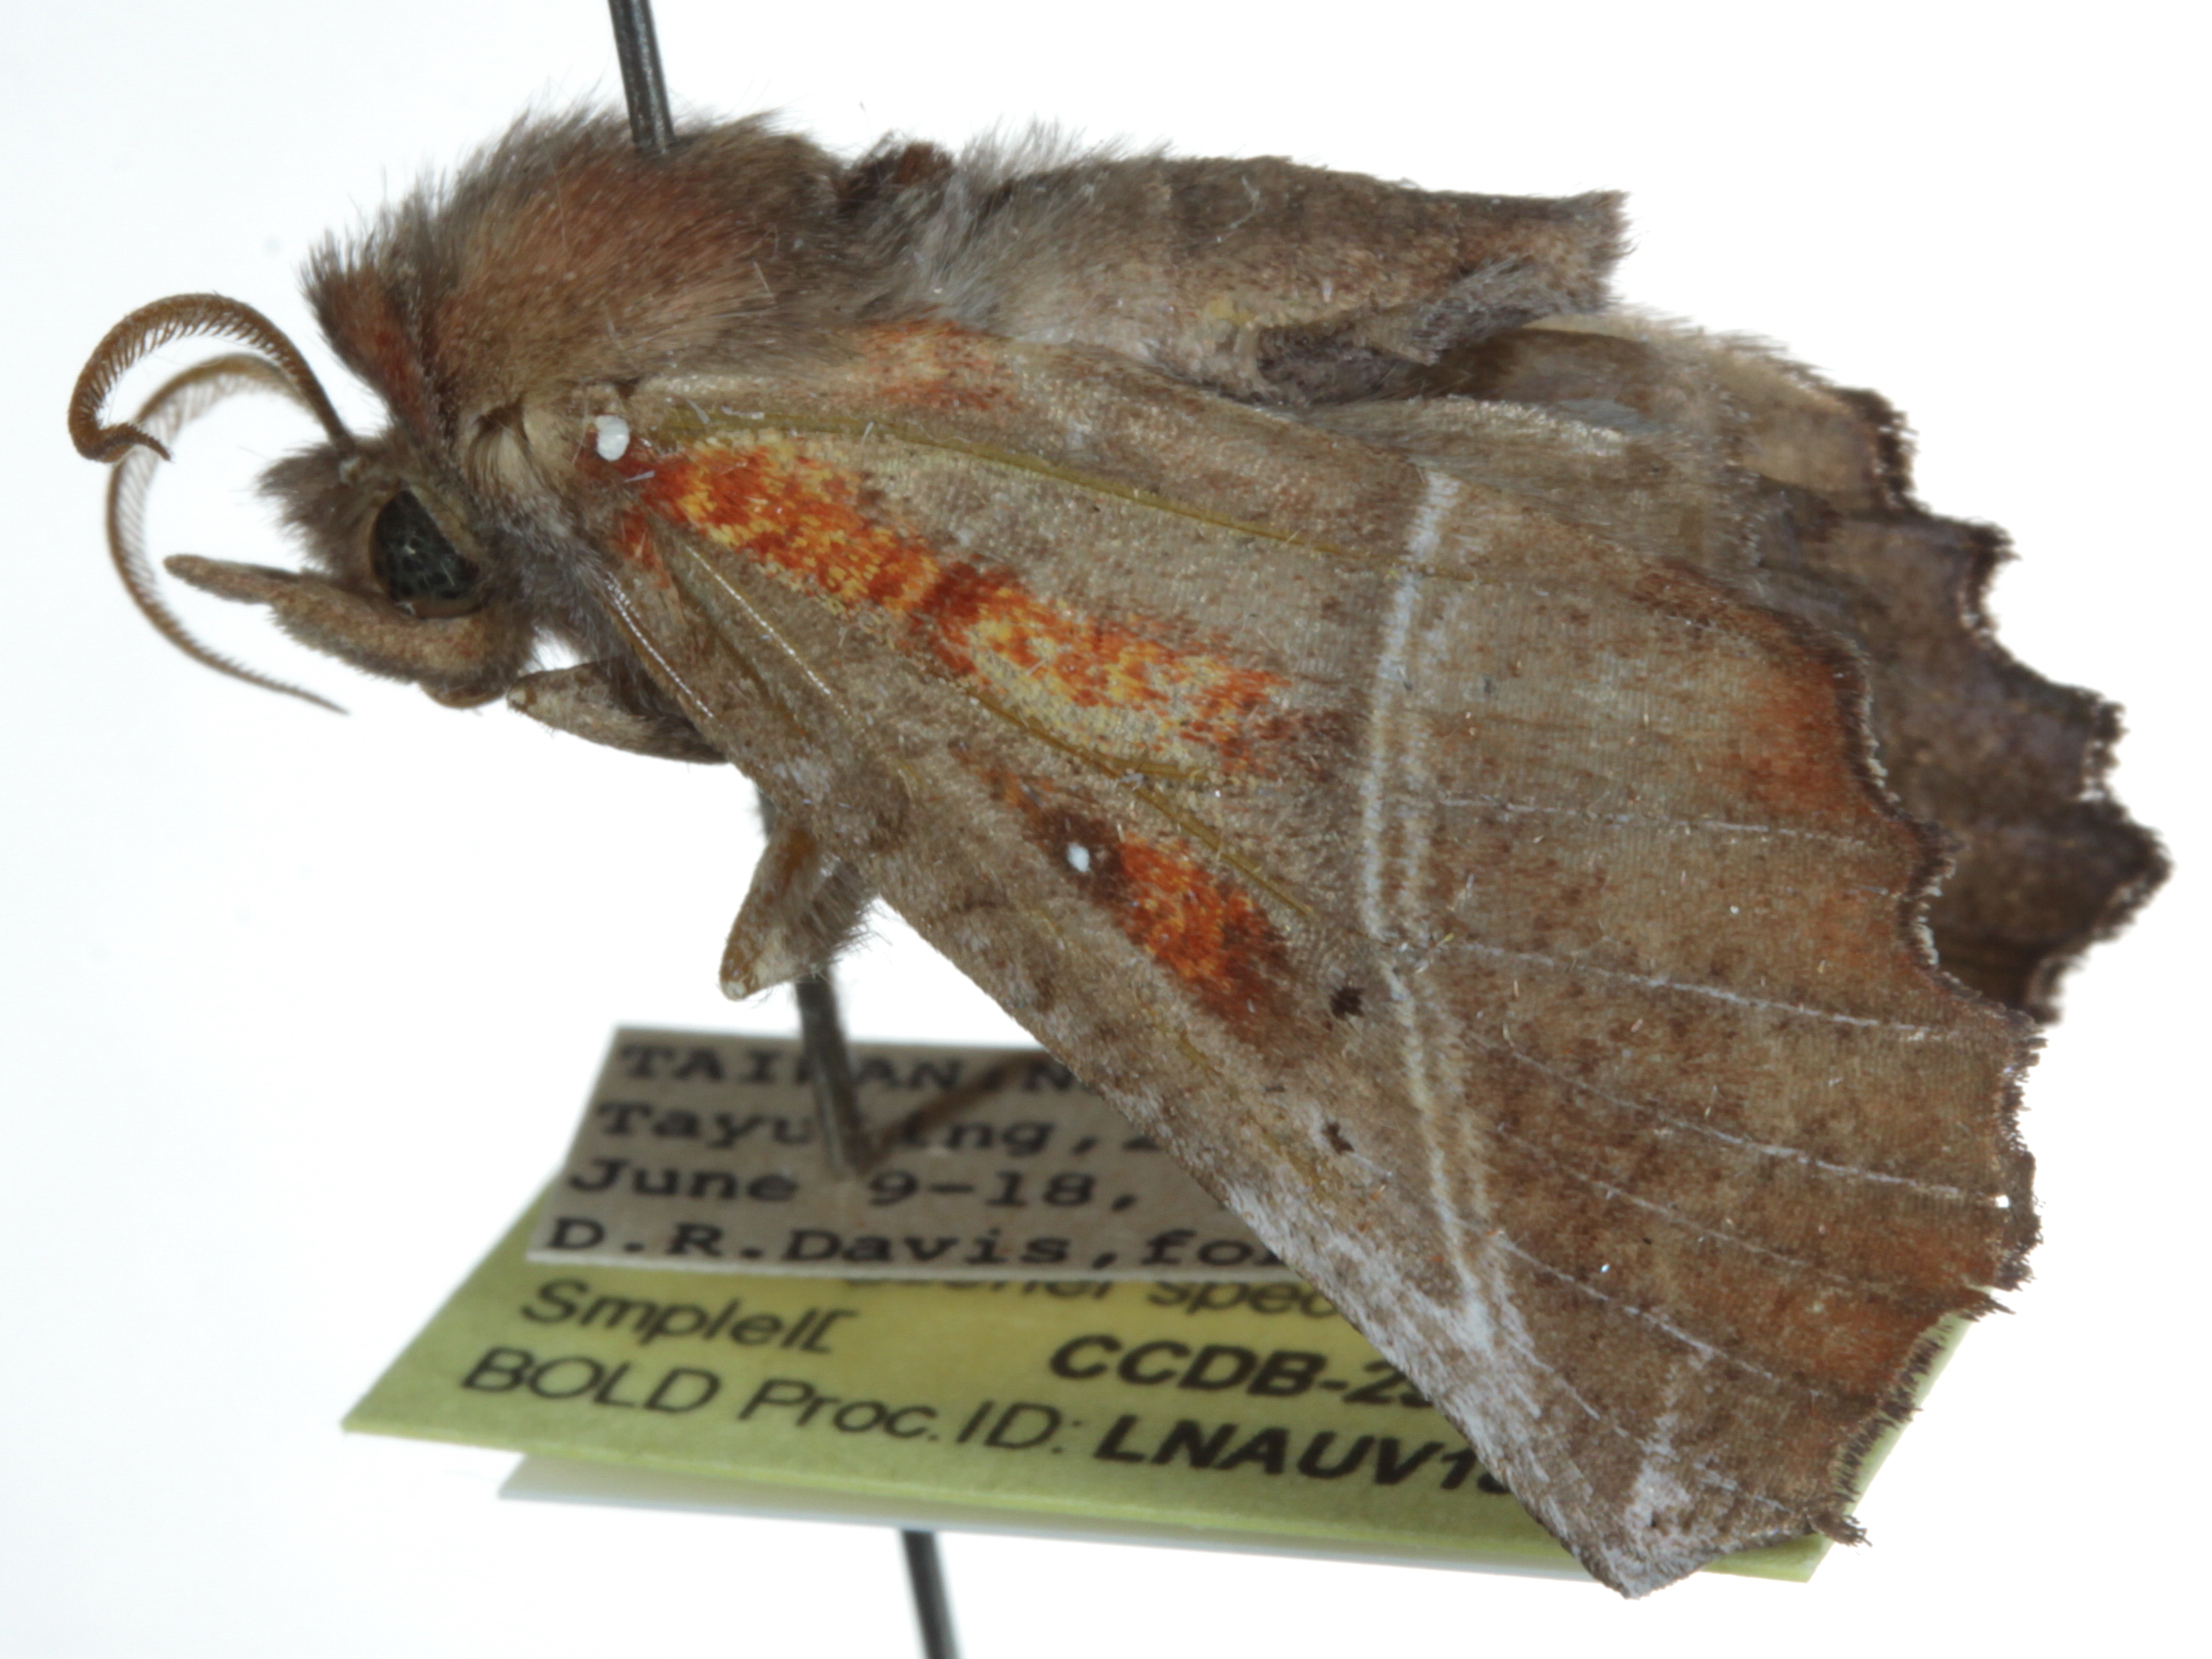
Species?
Scoliopteryx libatrix
